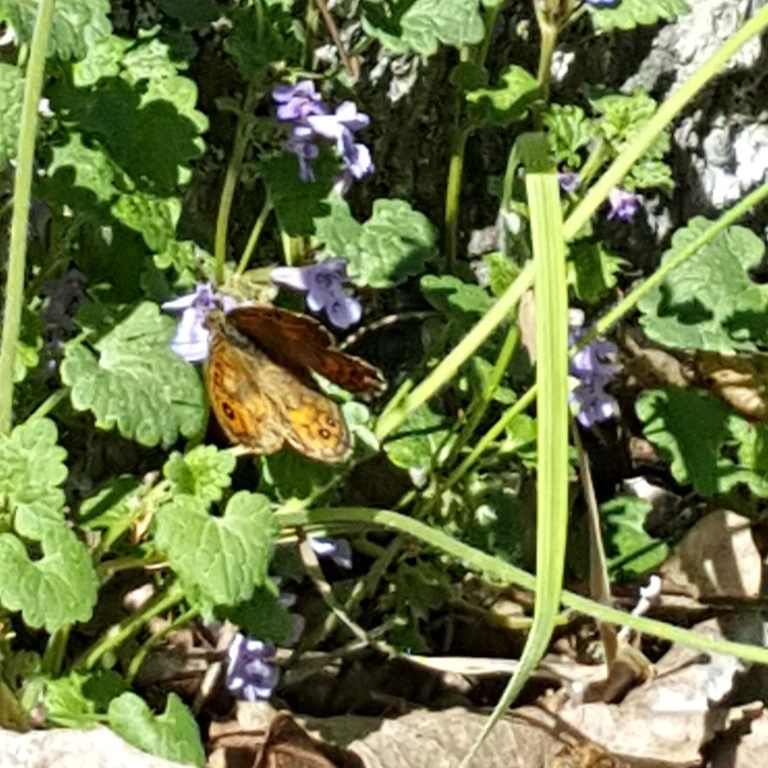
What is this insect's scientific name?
Lasiommata megera (also Pararge megera)
